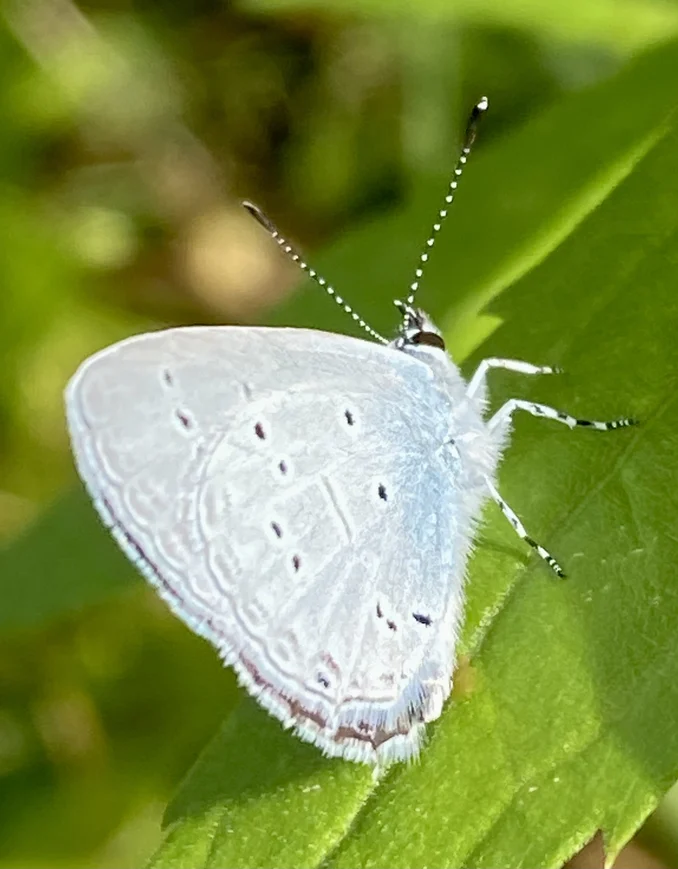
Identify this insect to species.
Cupido decolorata (also Elkalyce decolorata)
